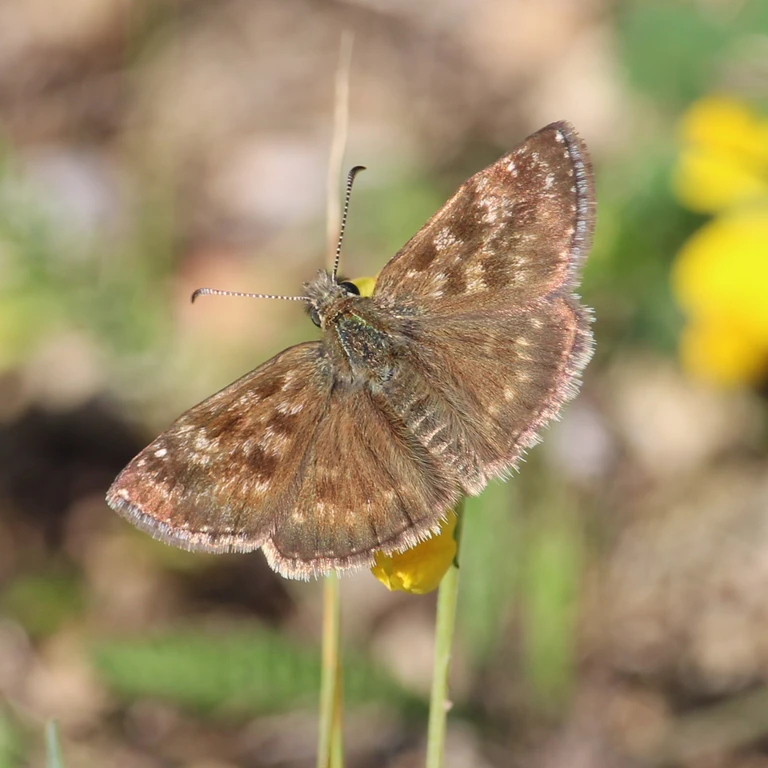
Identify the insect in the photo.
Erynnis tages
